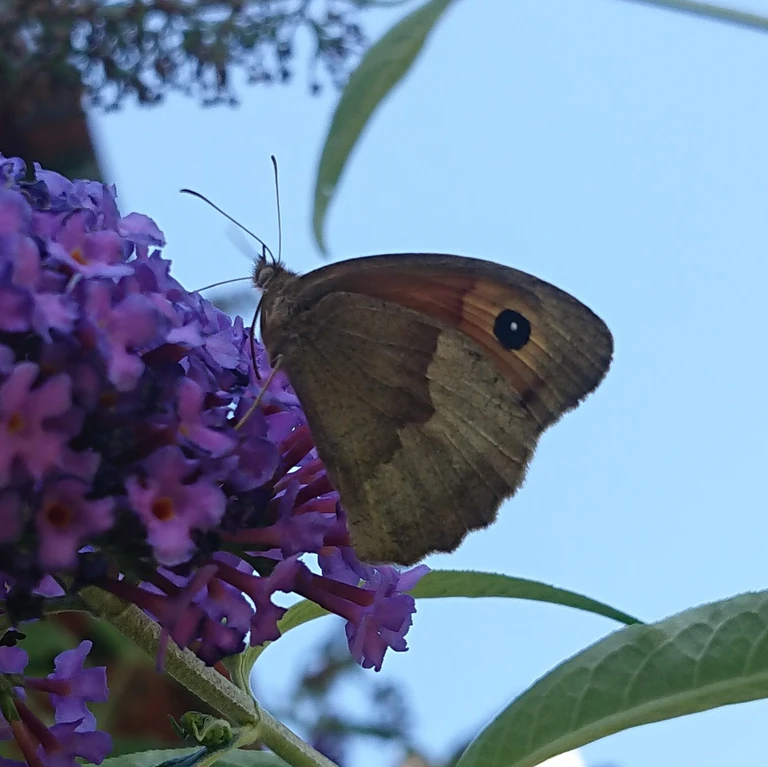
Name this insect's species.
Maniola jurtina
